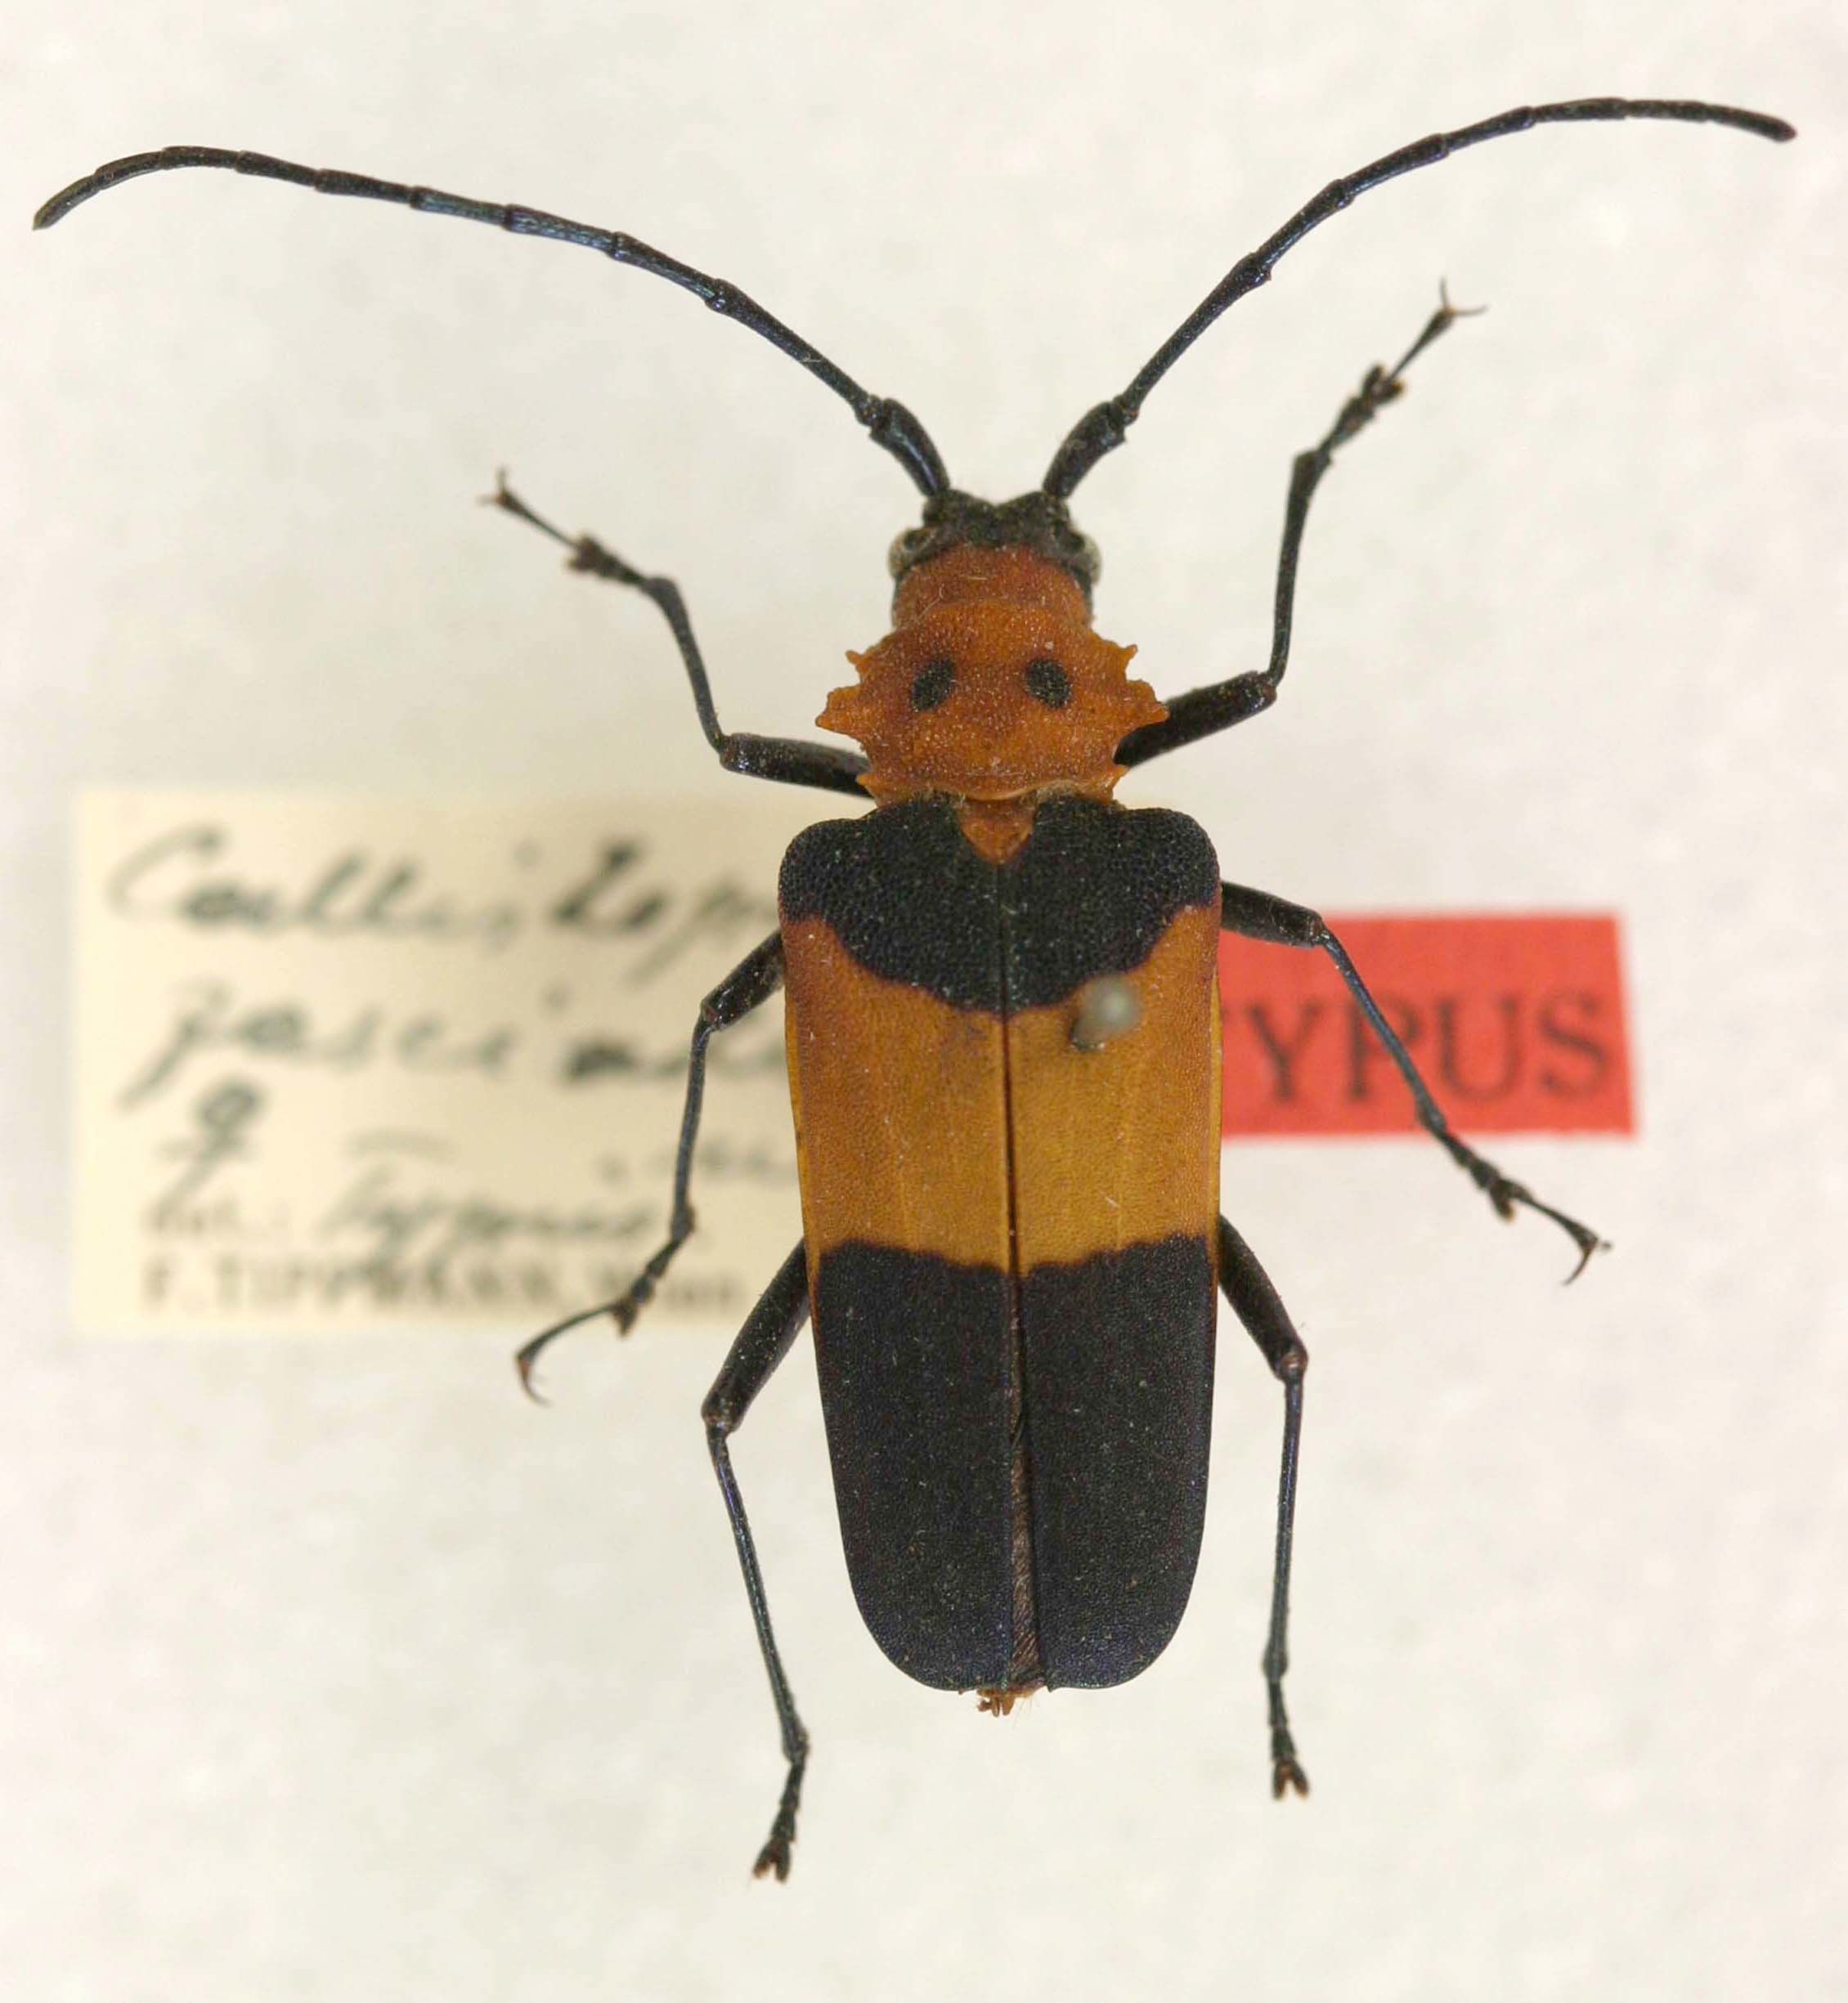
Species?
Callistoprionus fasciatus
